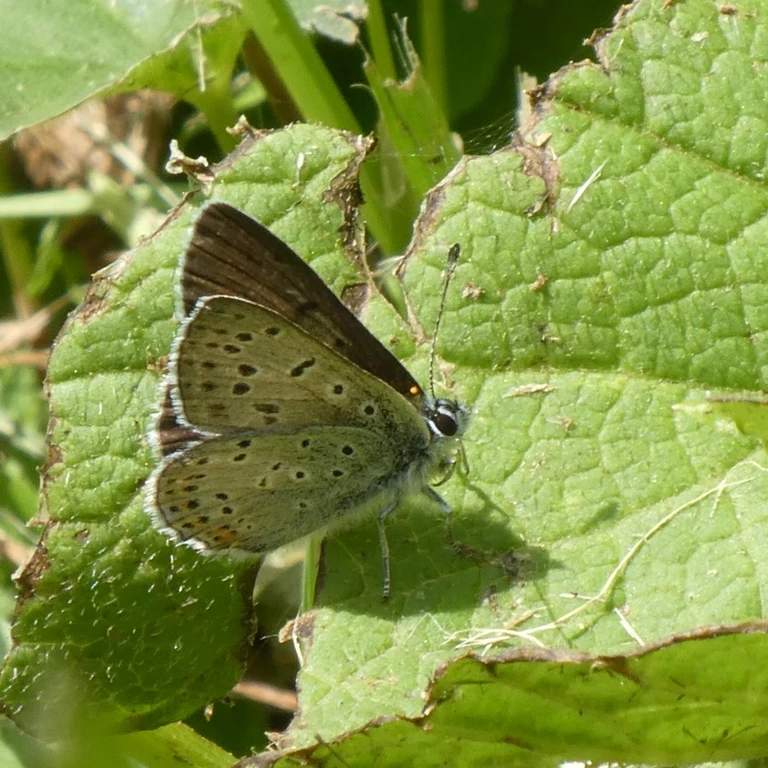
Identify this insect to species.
Lycaena tityrus (also Loweia tityrus)
